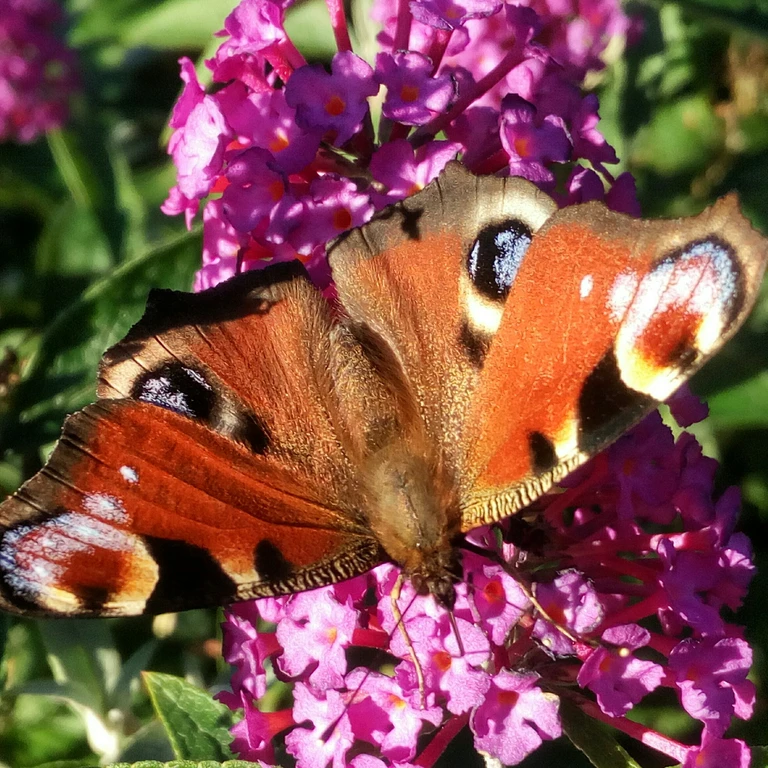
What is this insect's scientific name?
Aglais io
